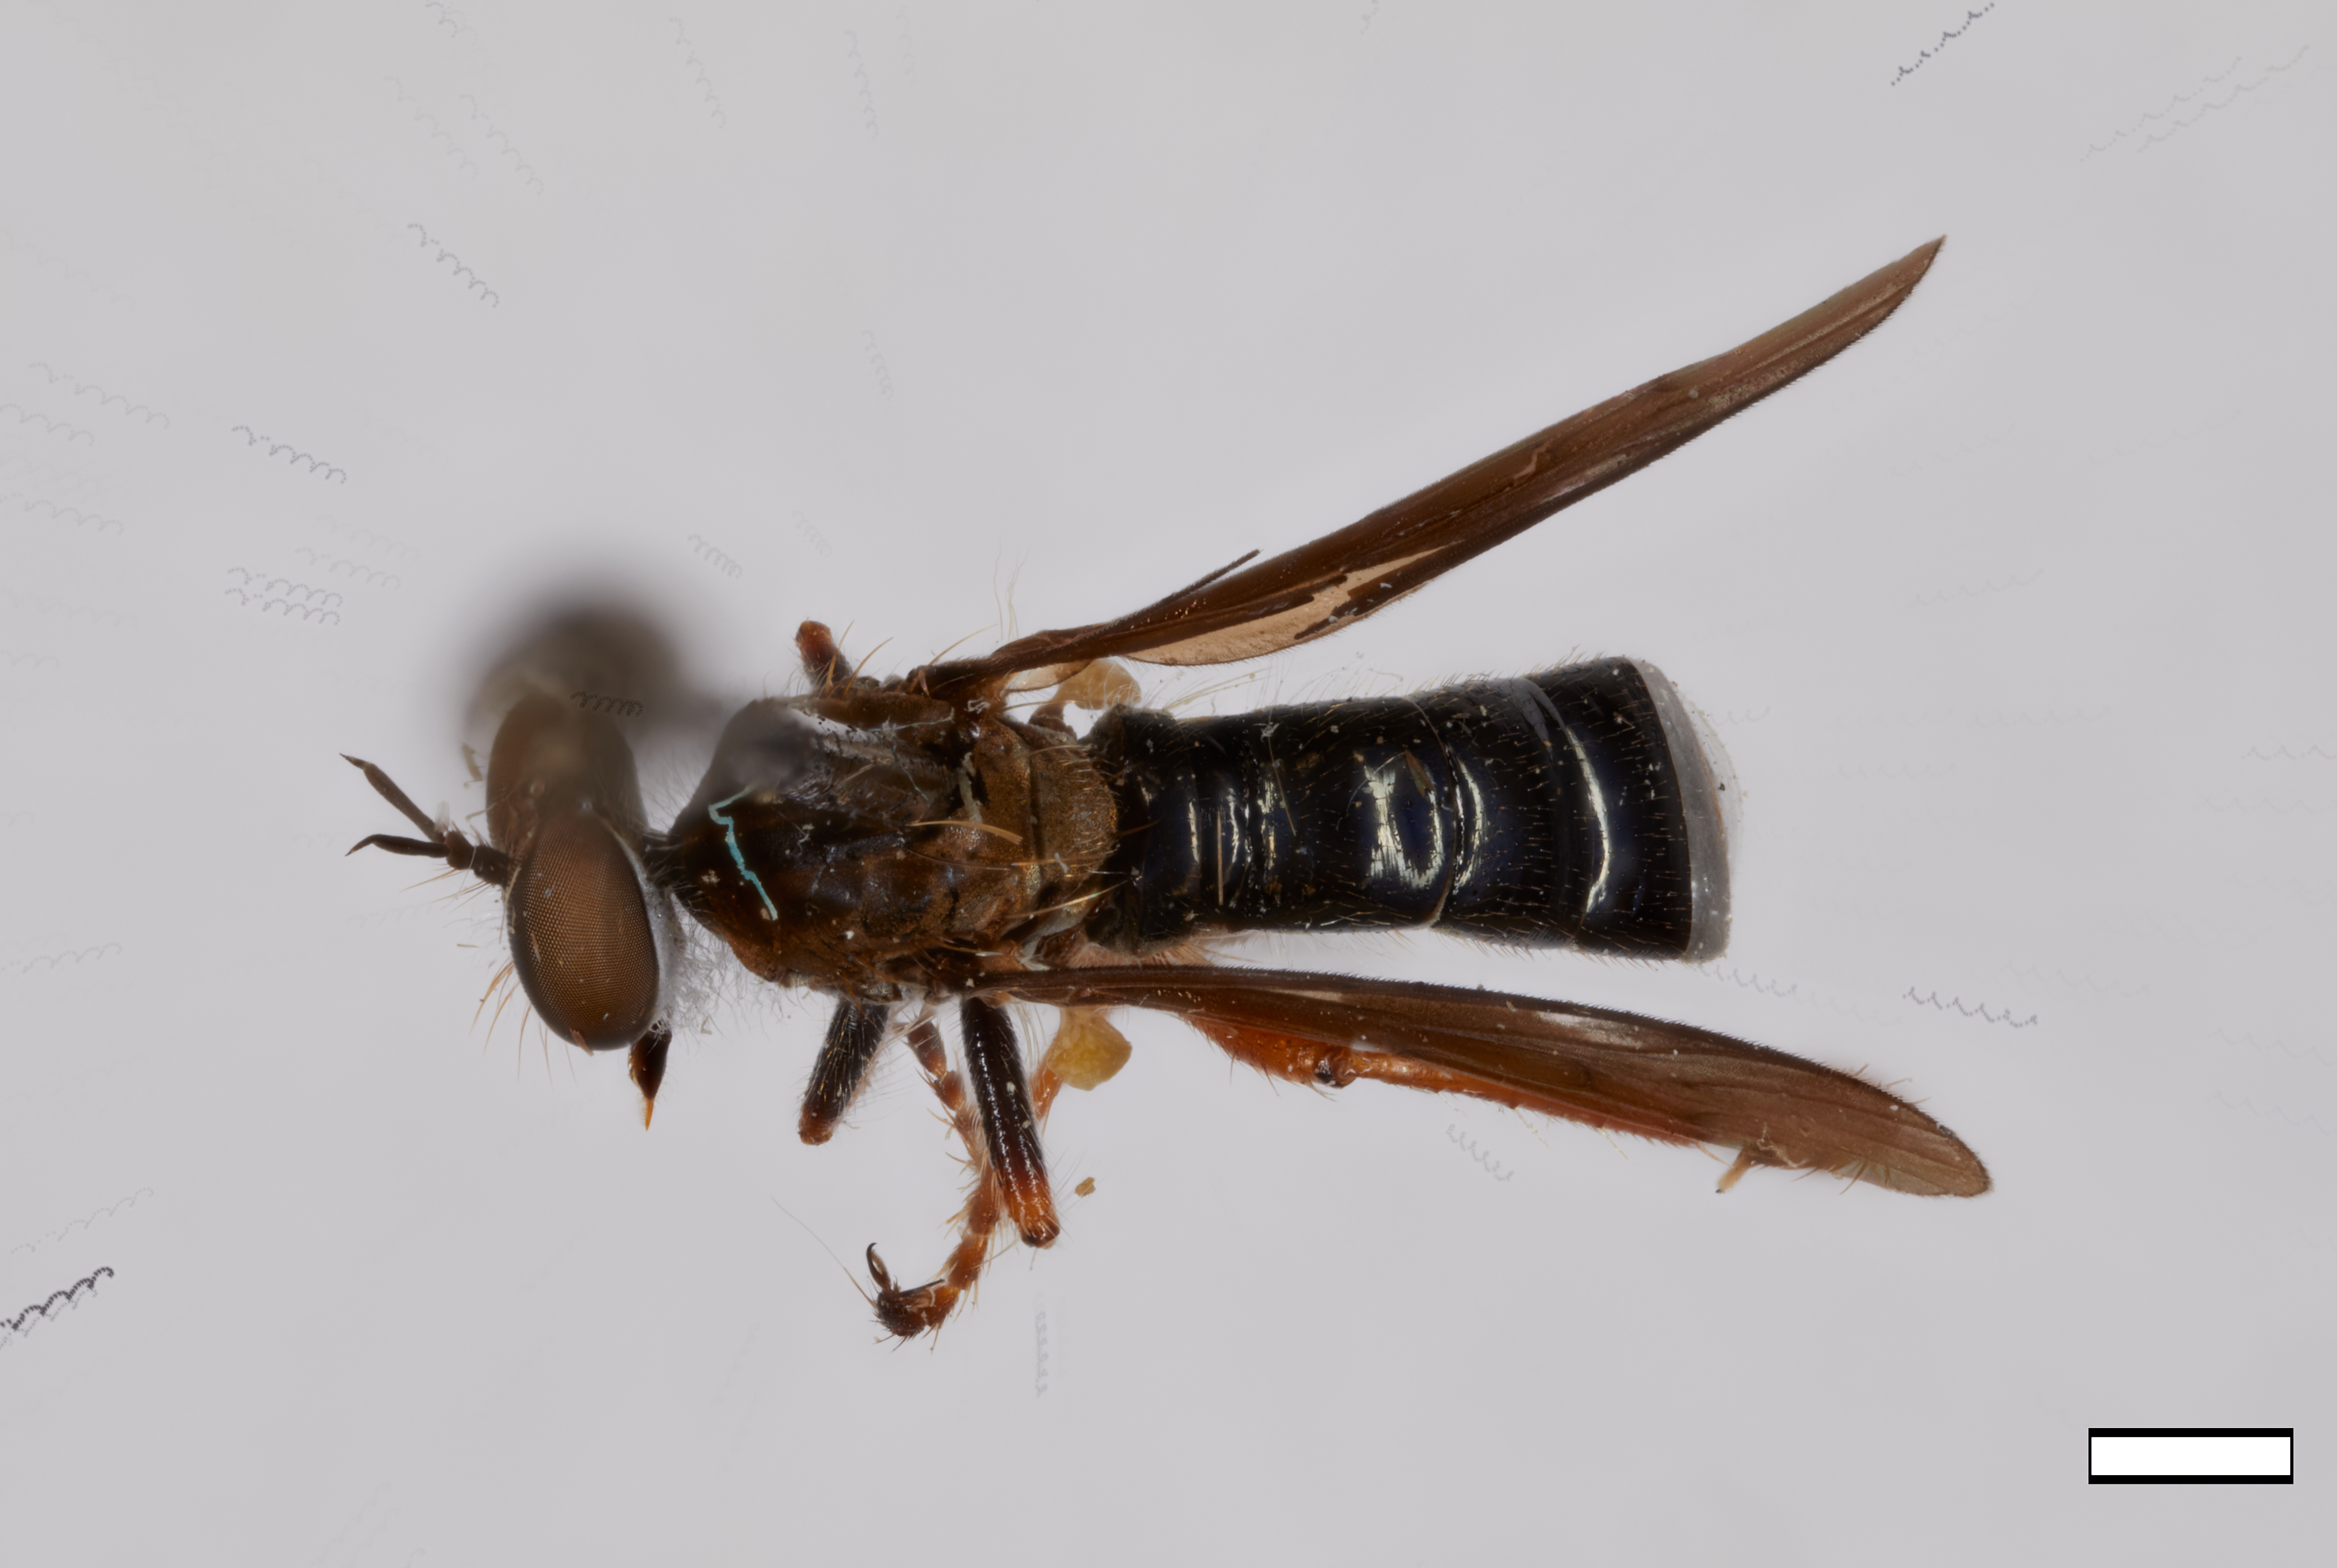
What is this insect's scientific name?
Nicocles engelhardti
